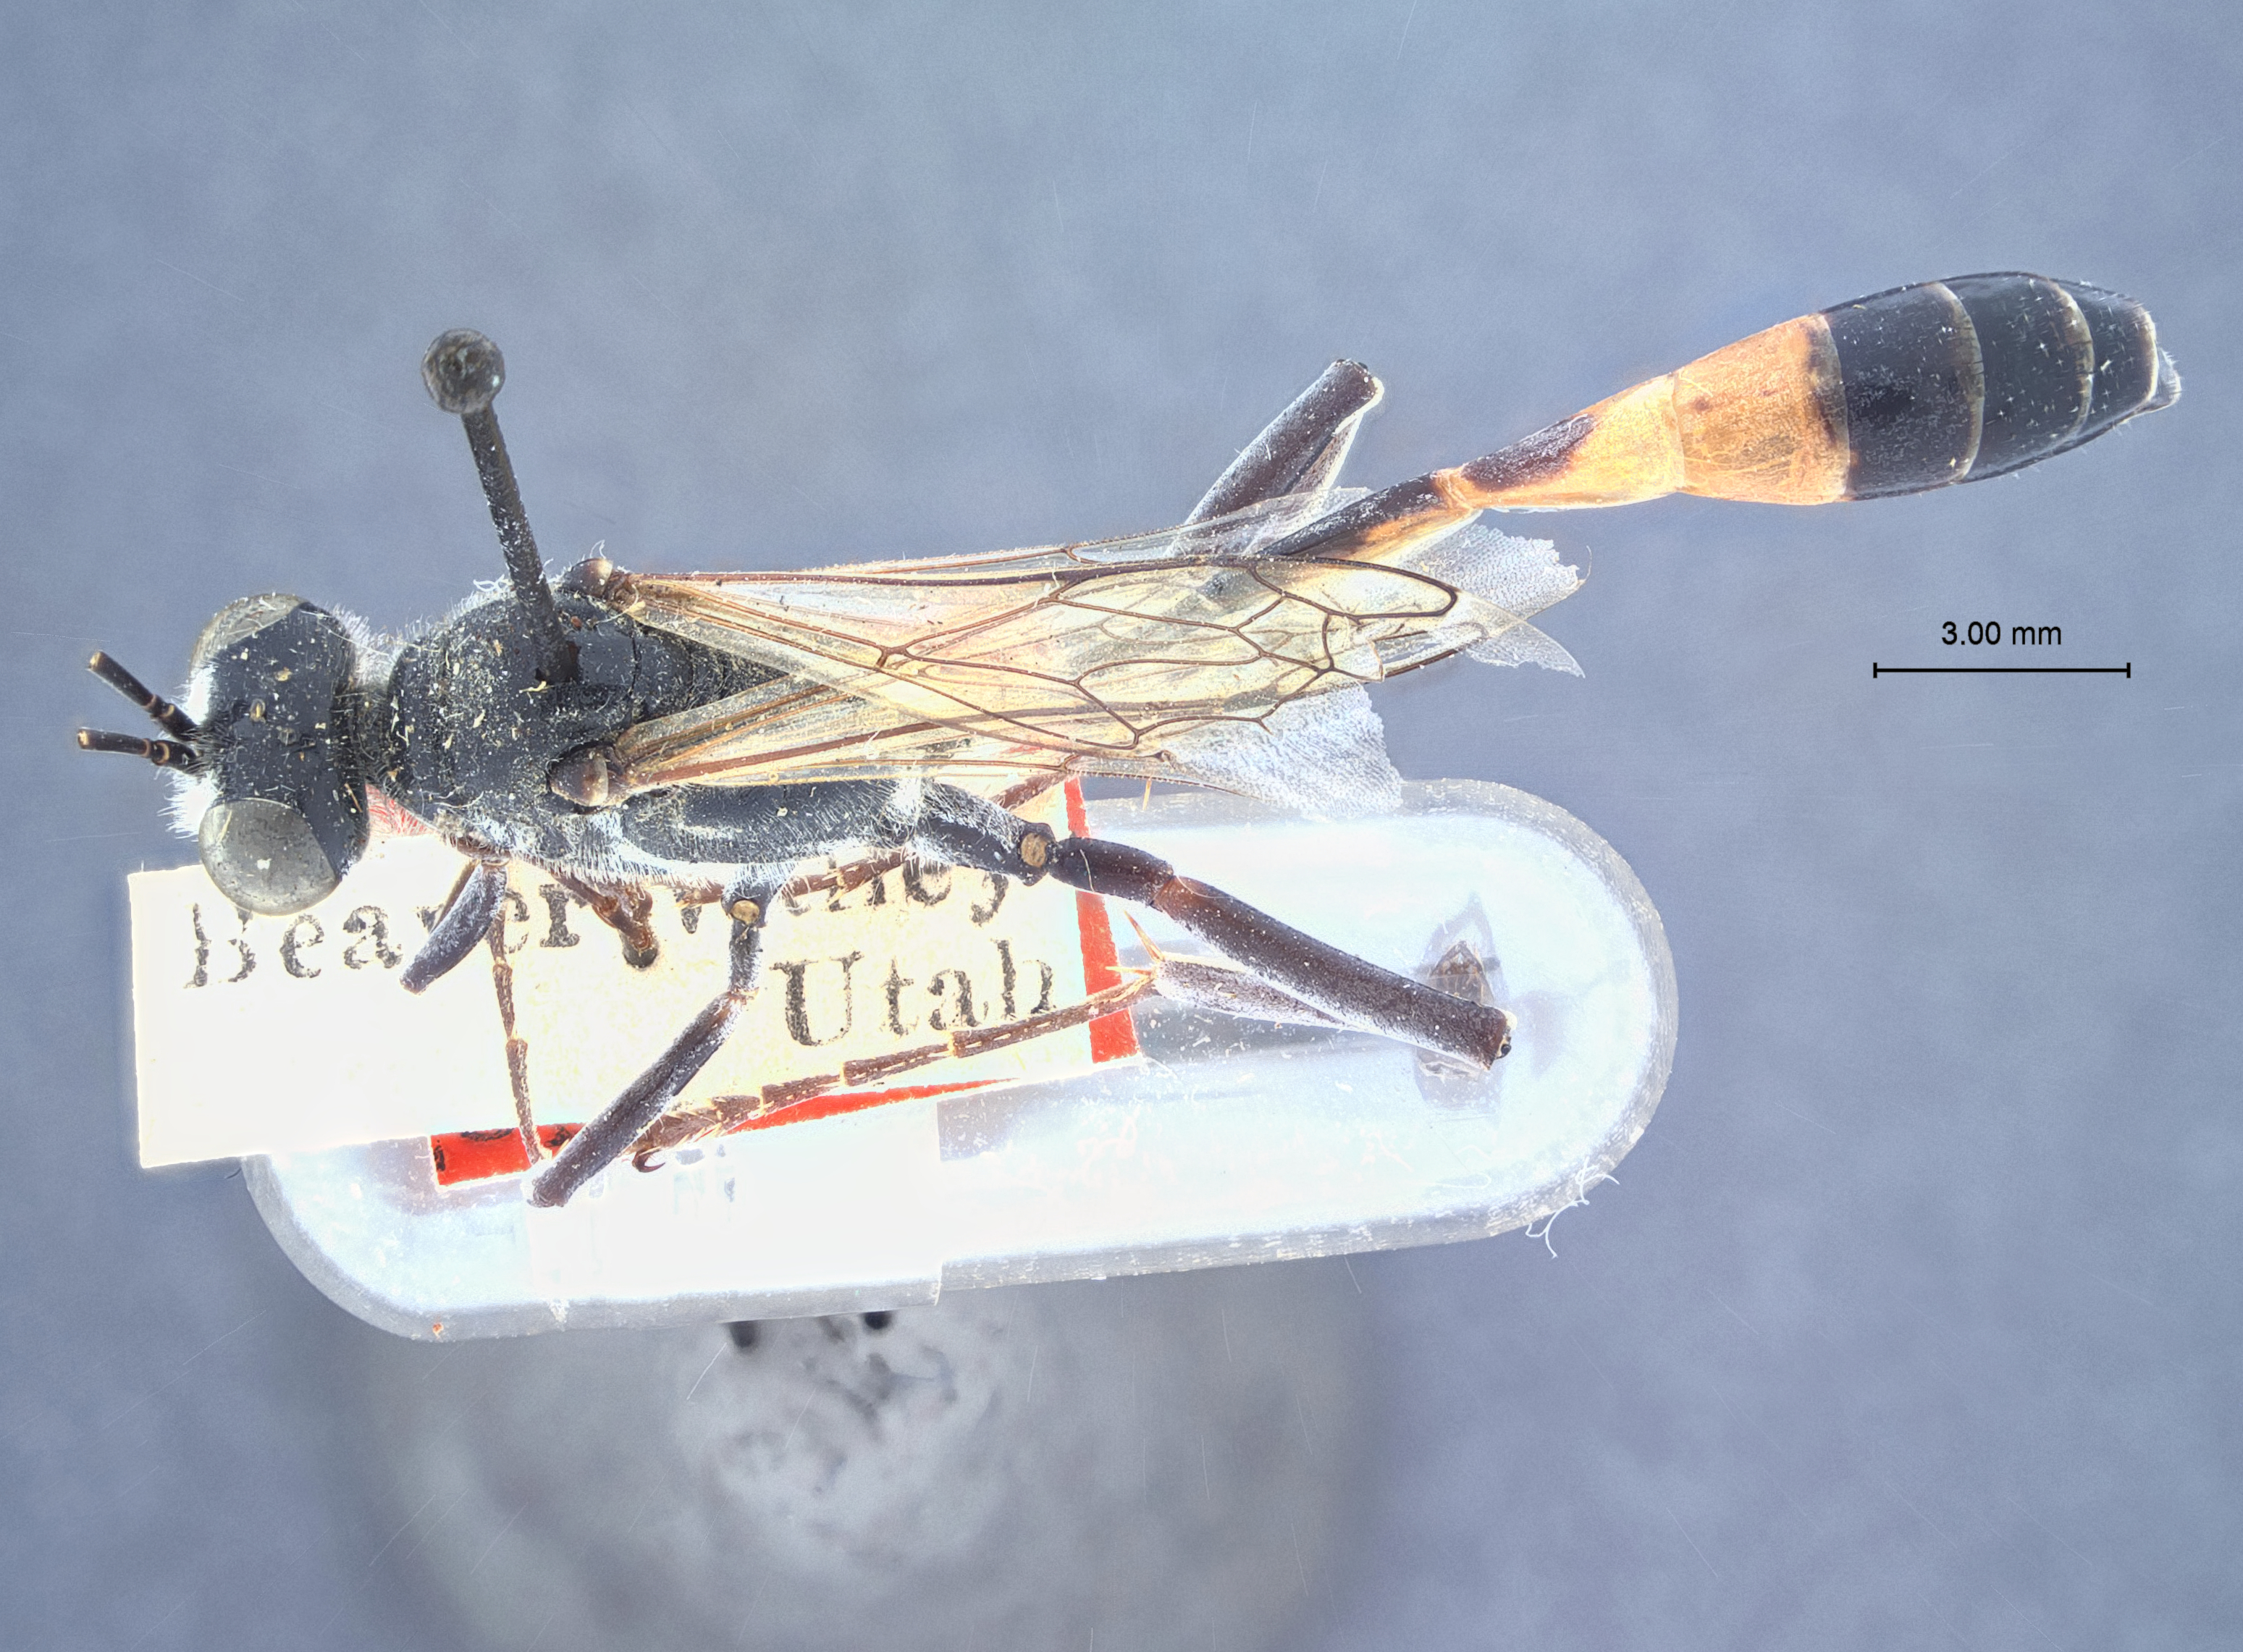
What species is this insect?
Sphex transversus
